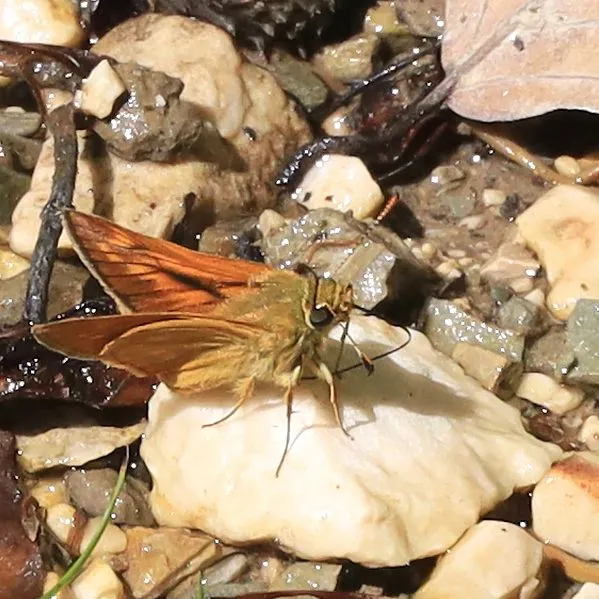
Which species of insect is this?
Ochlodes sylvanus (also Ochlodes venata)
